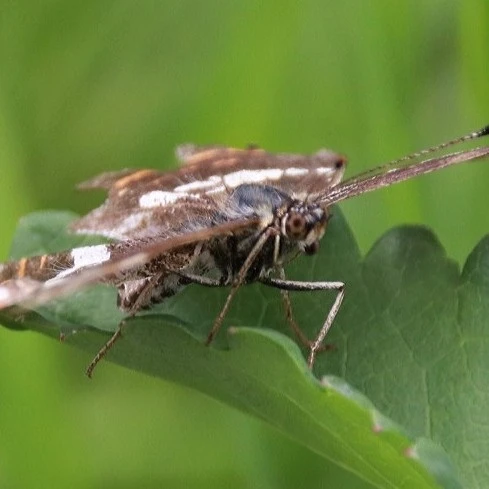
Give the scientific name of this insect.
Araschnia levana
